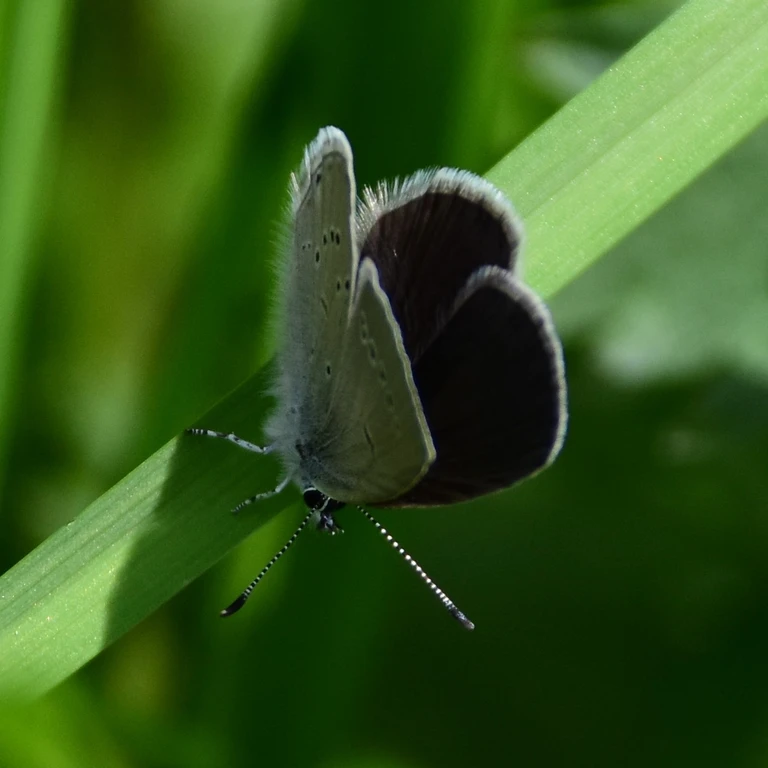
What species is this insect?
Cupido minimus
